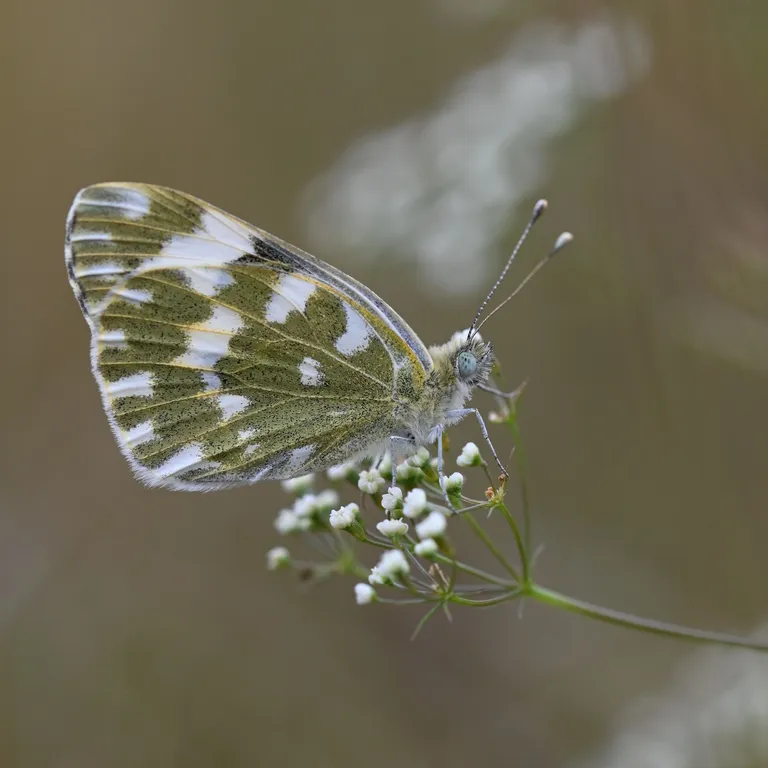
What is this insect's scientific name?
Pontia edusa
